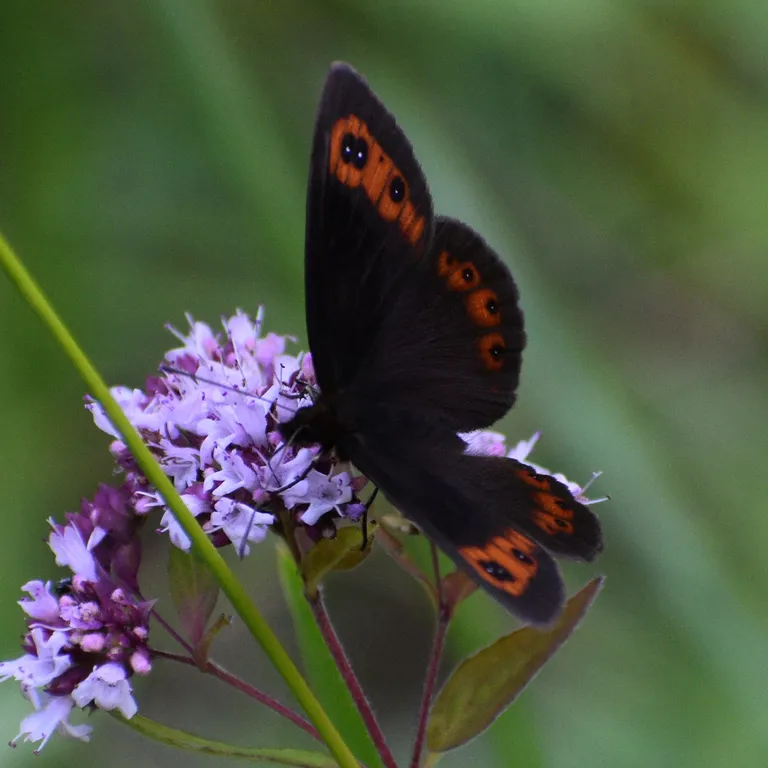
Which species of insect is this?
Erebia aethiops
